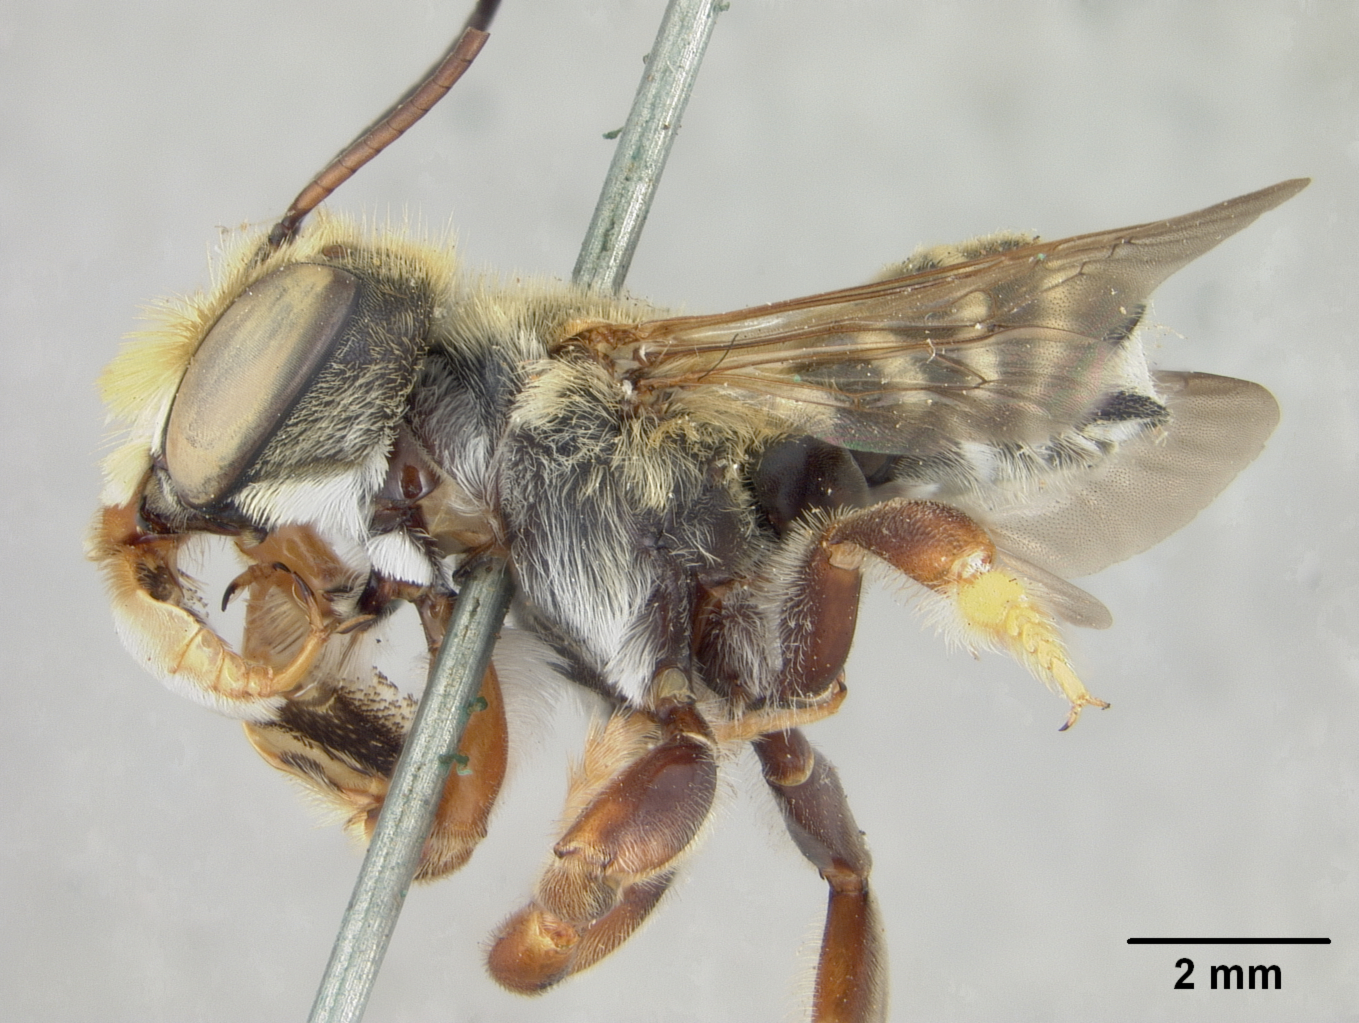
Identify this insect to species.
Megachile veracrucis
